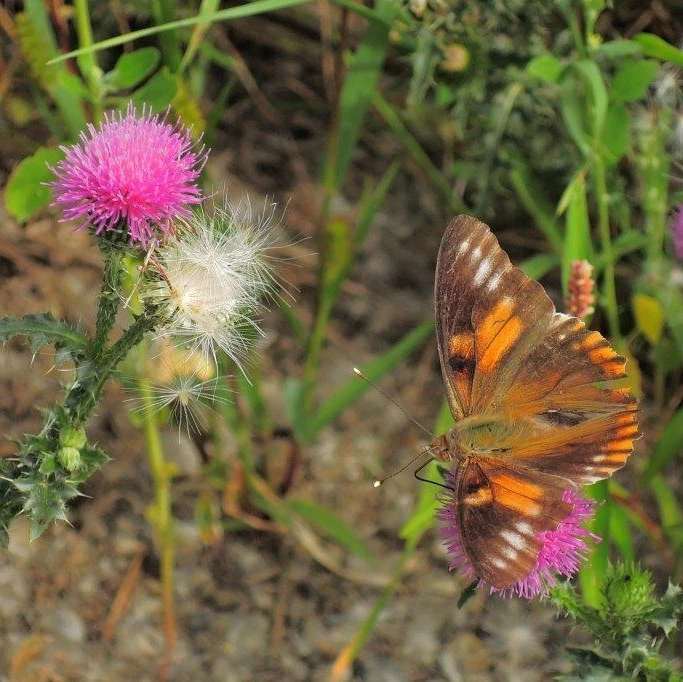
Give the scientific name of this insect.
Vanessa cardui
